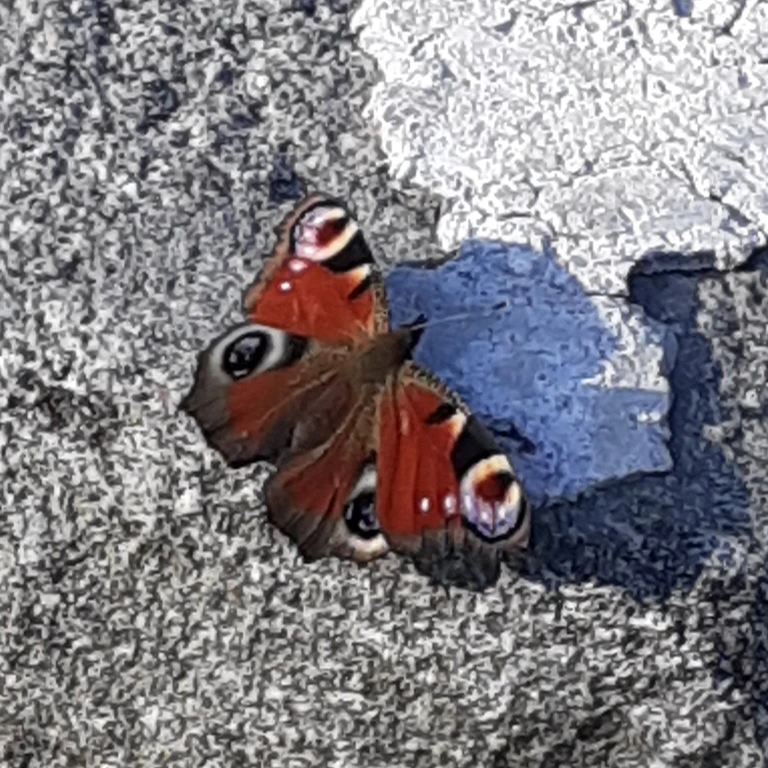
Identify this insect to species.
Aglais io
